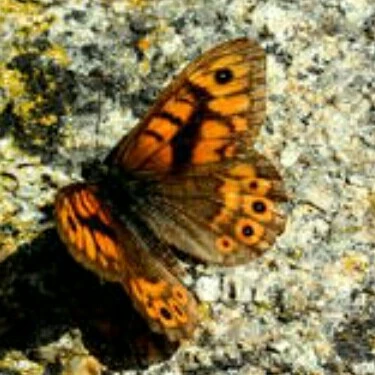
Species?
Lasiommata megera (also Pararge megera)
